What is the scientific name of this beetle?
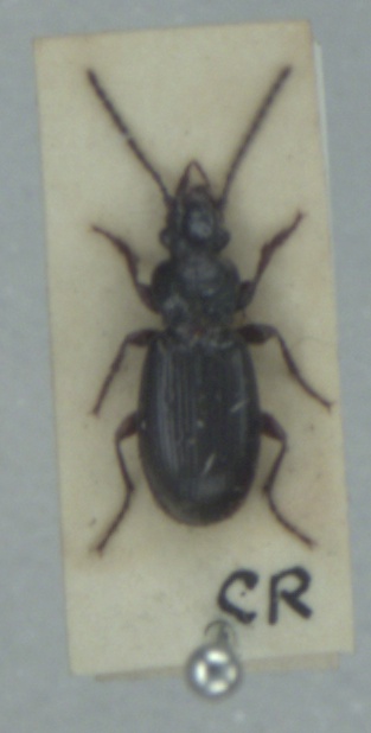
Patrobus assimilis
